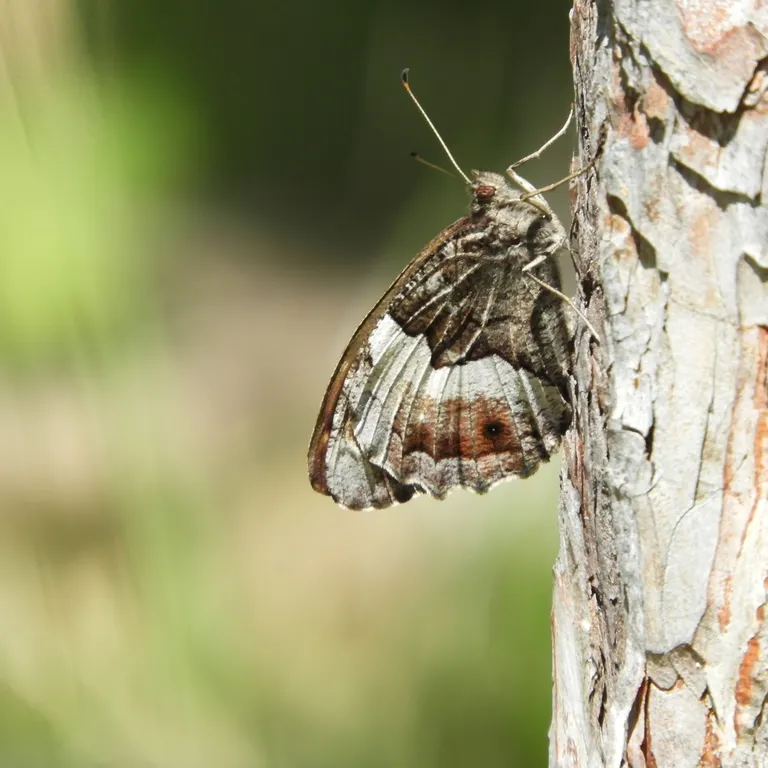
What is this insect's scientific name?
Hipparchia alcyone
